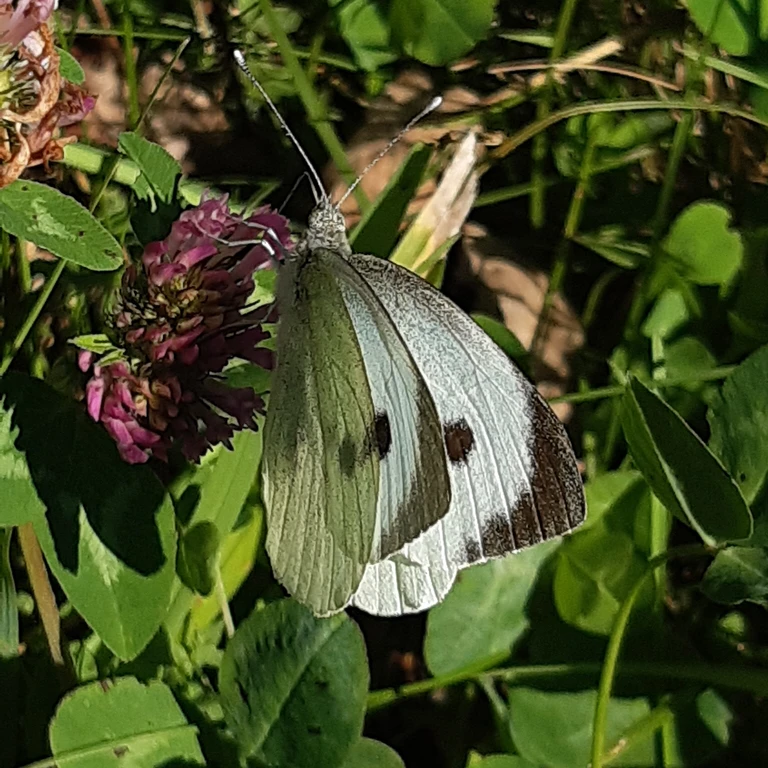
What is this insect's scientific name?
Pieris brassicae
